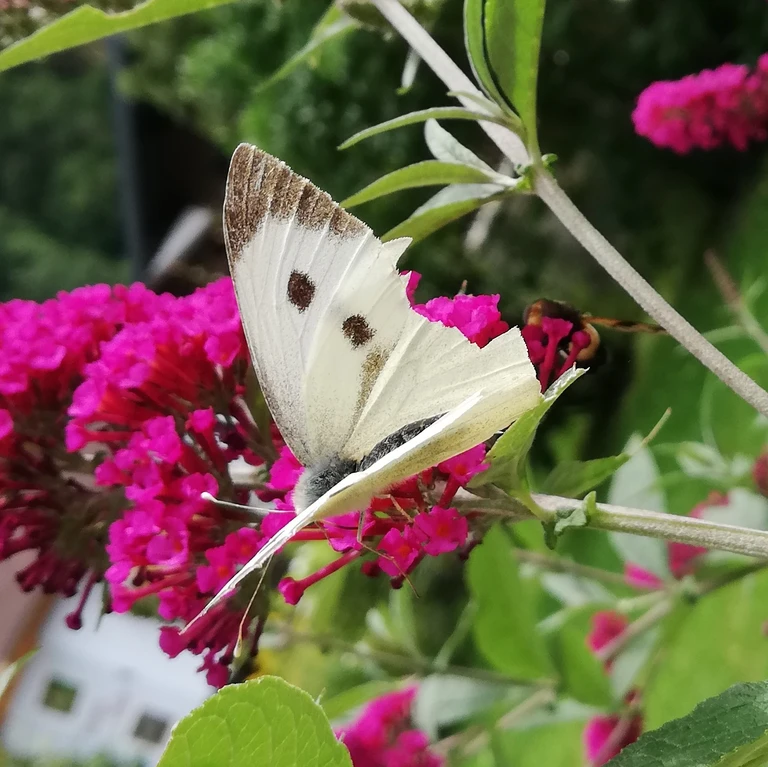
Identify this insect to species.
Pieris brassicae
